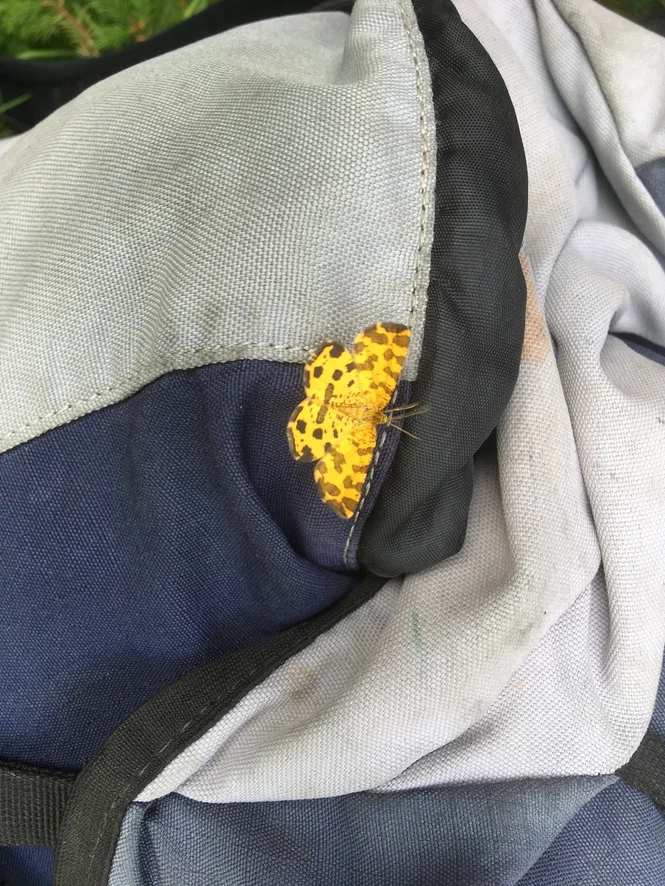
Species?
Pseudopanthera macularia
